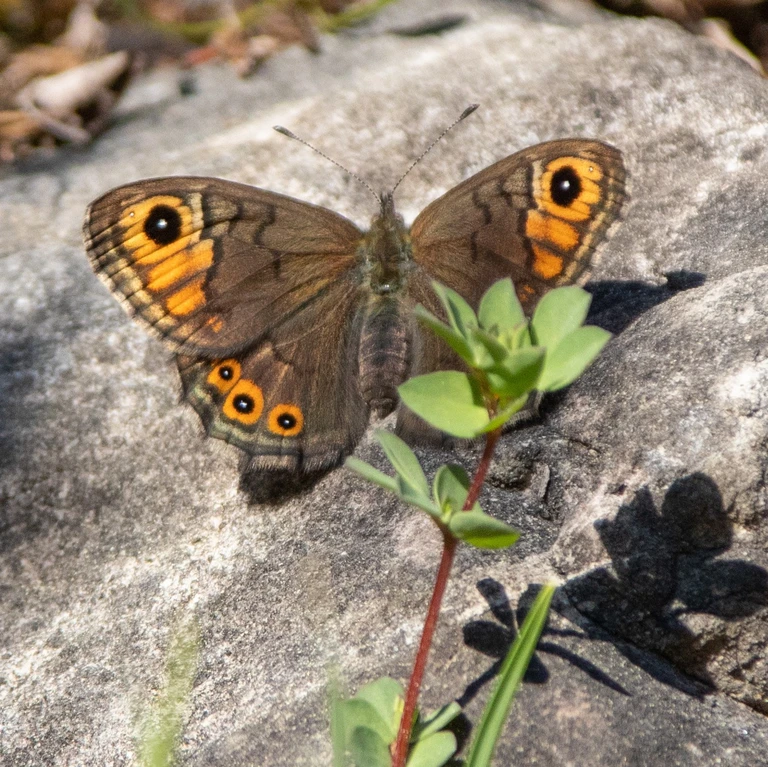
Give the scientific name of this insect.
Lasiommata petropolitana (also Pararge petropolitana)
